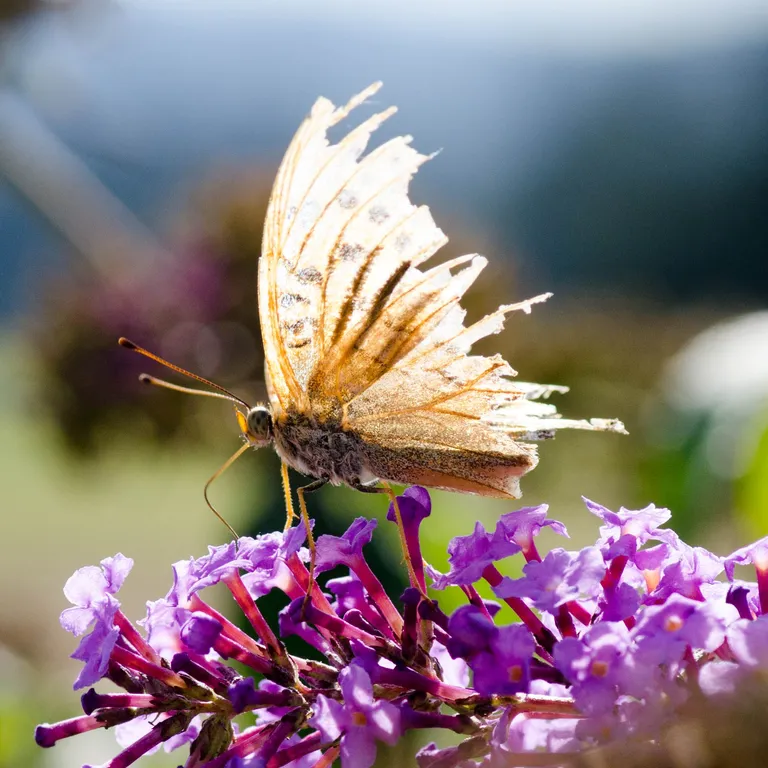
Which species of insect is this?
Argynnis paphia
